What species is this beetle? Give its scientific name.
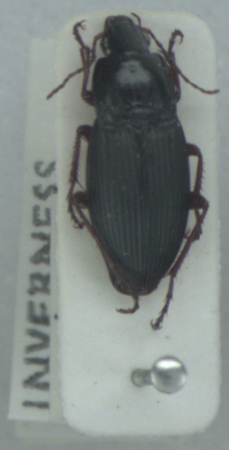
Calathus fuscipes
